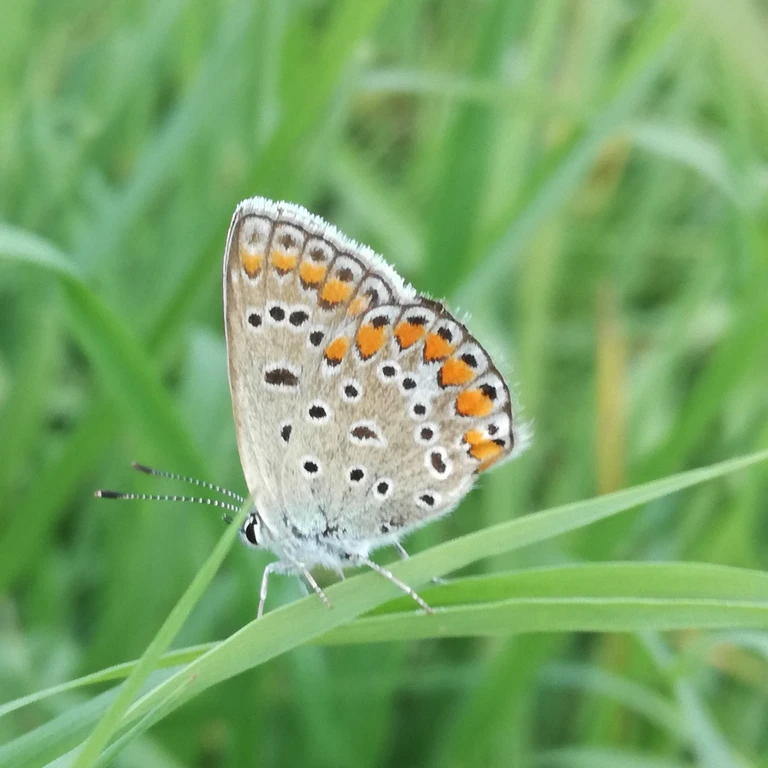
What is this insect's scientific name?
Polyommatus icarus
